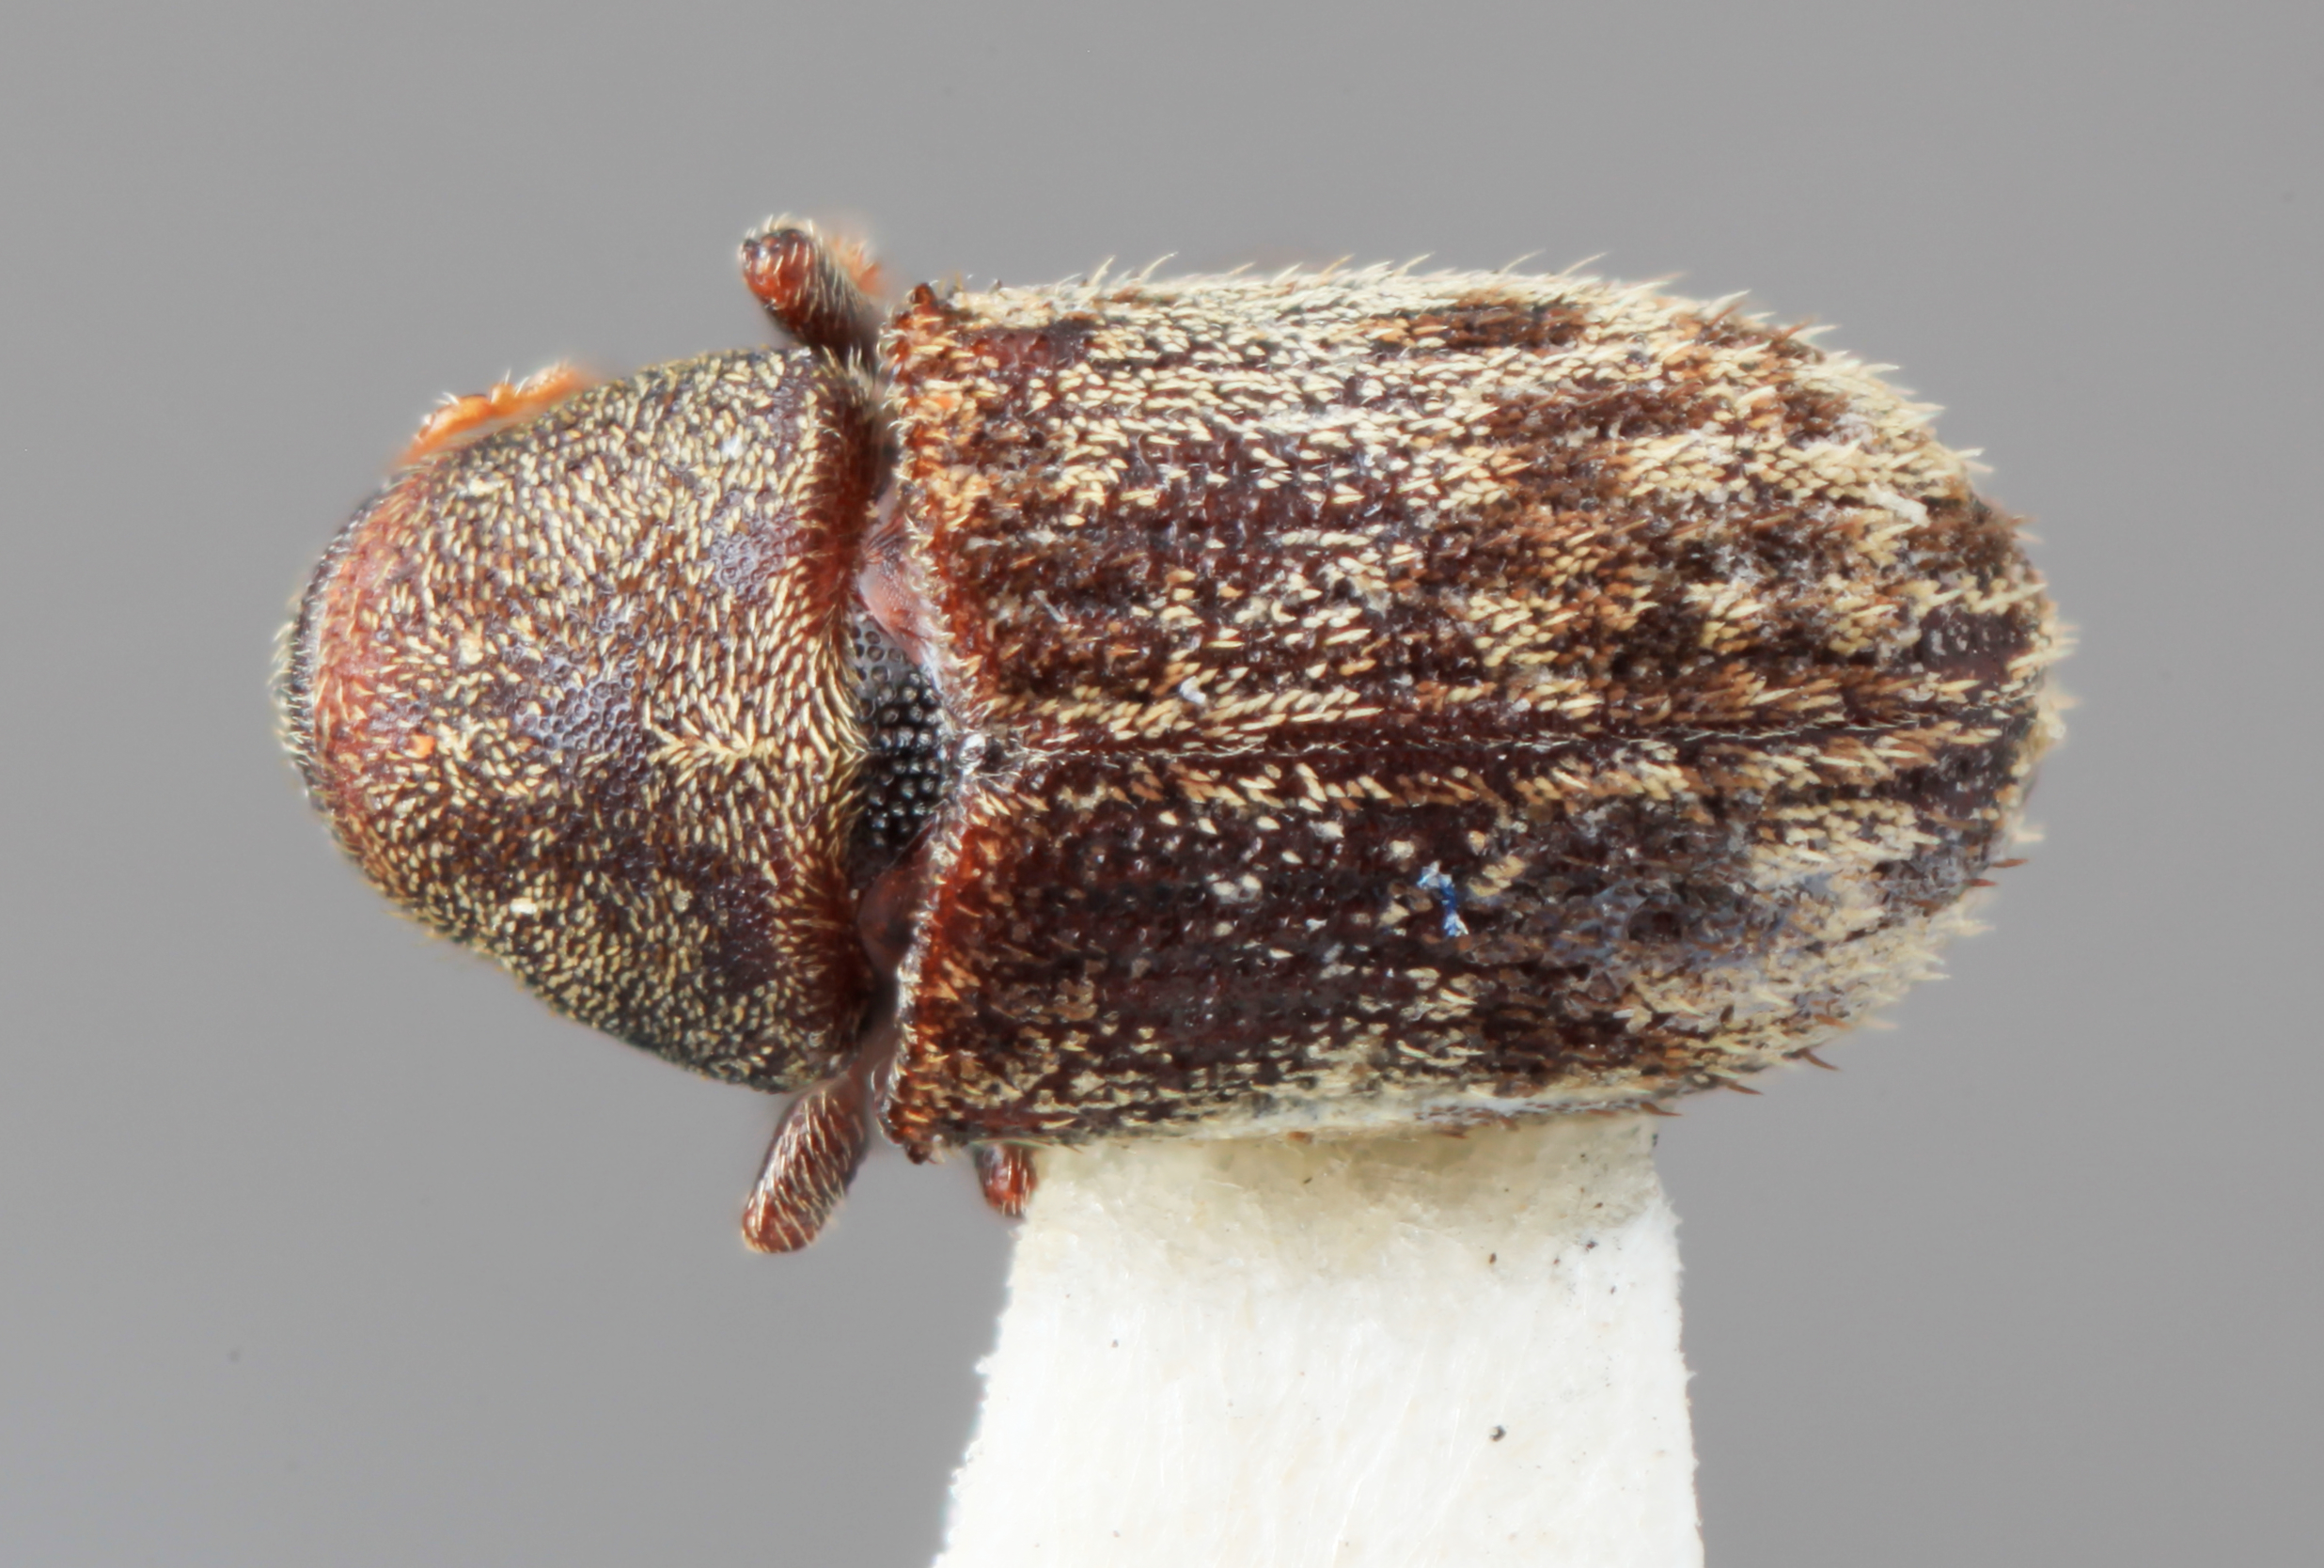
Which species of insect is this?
Pseudoxylechinus tibetensis
